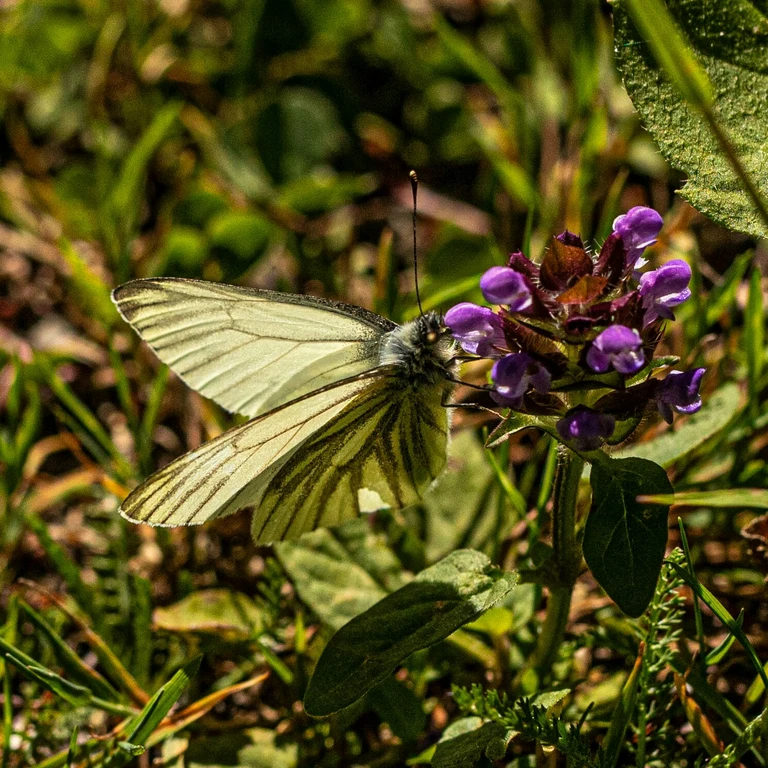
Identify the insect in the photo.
Pieris napi
